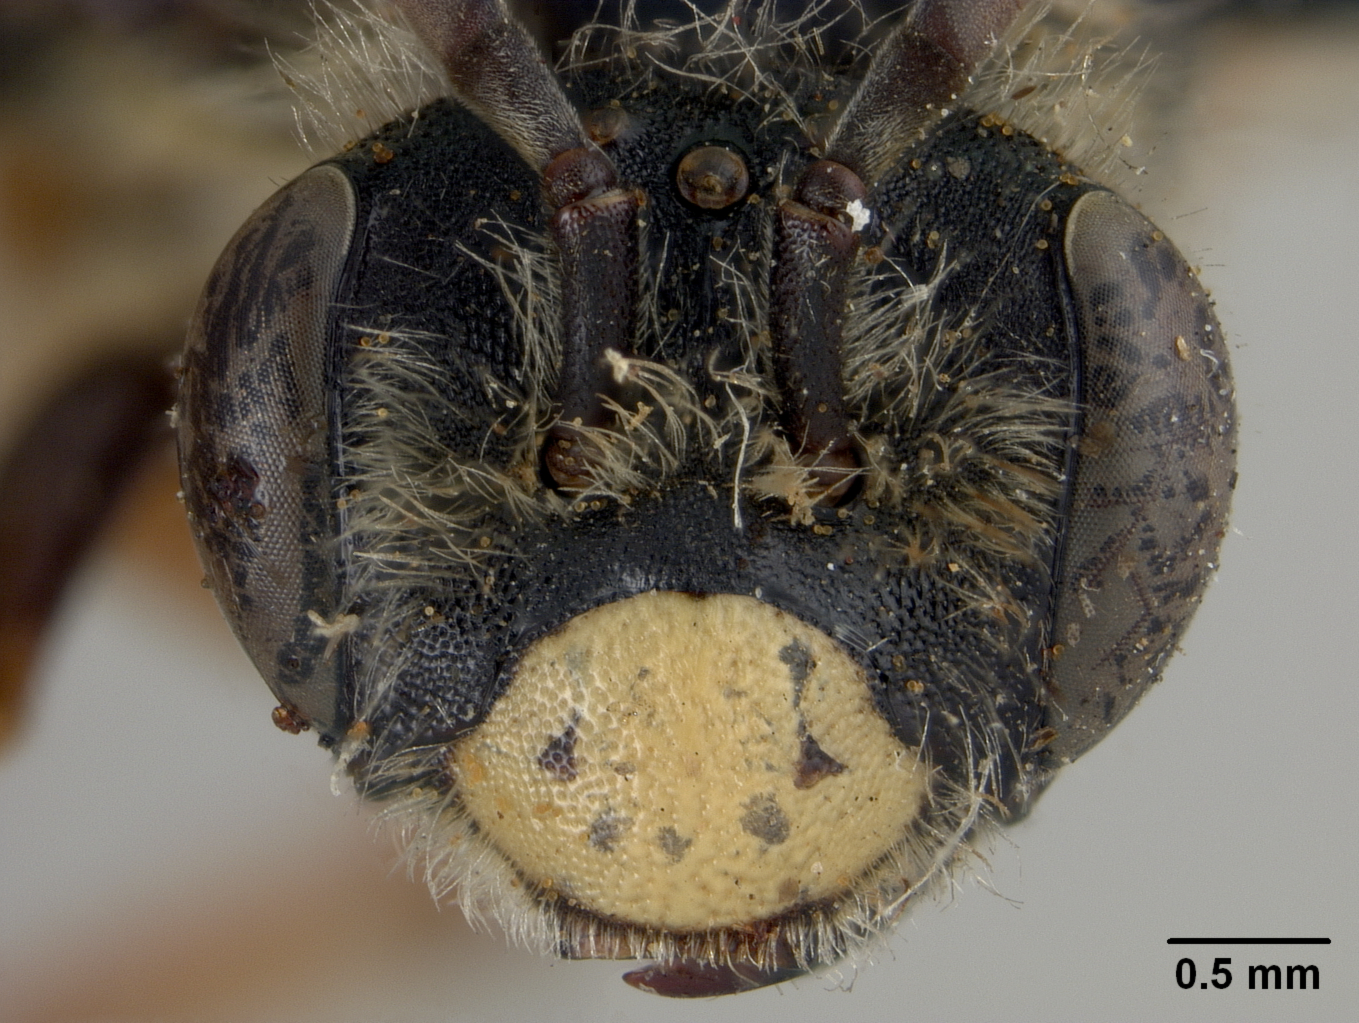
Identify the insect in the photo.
Andrena kincaidii
